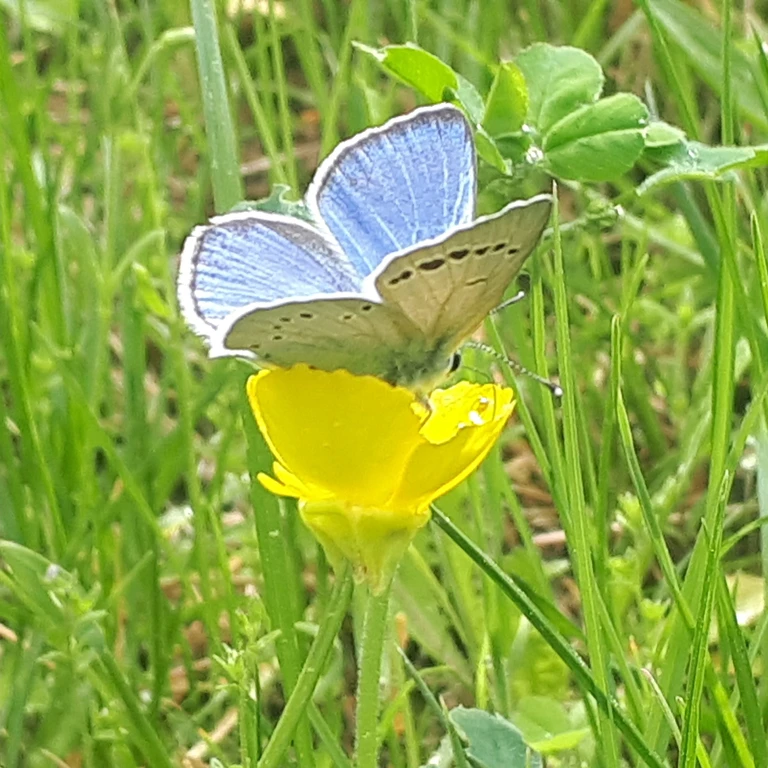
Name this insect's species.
Glaucopsyche alexis
